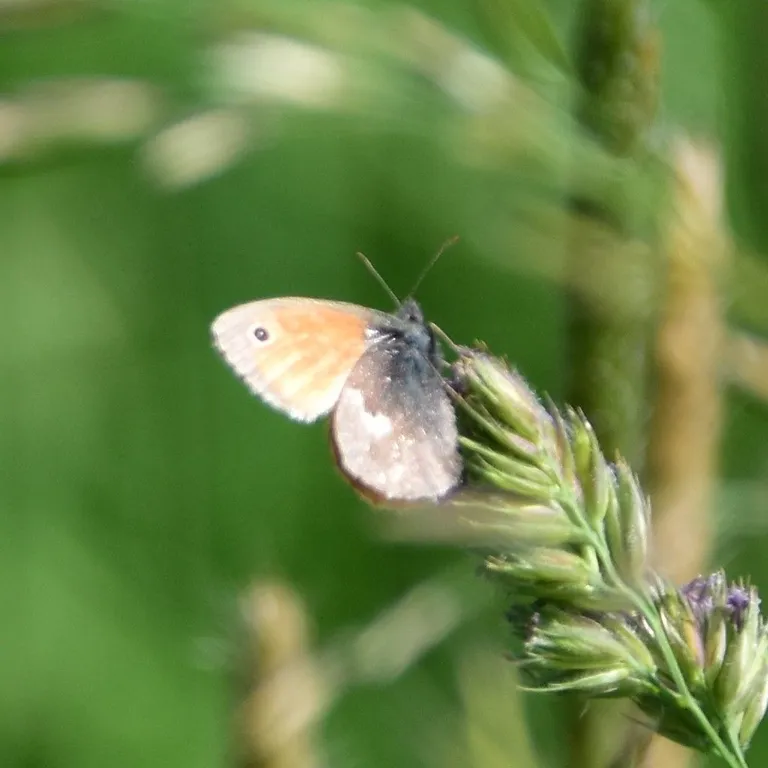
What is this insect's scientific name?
Coenonympha pamphilus
